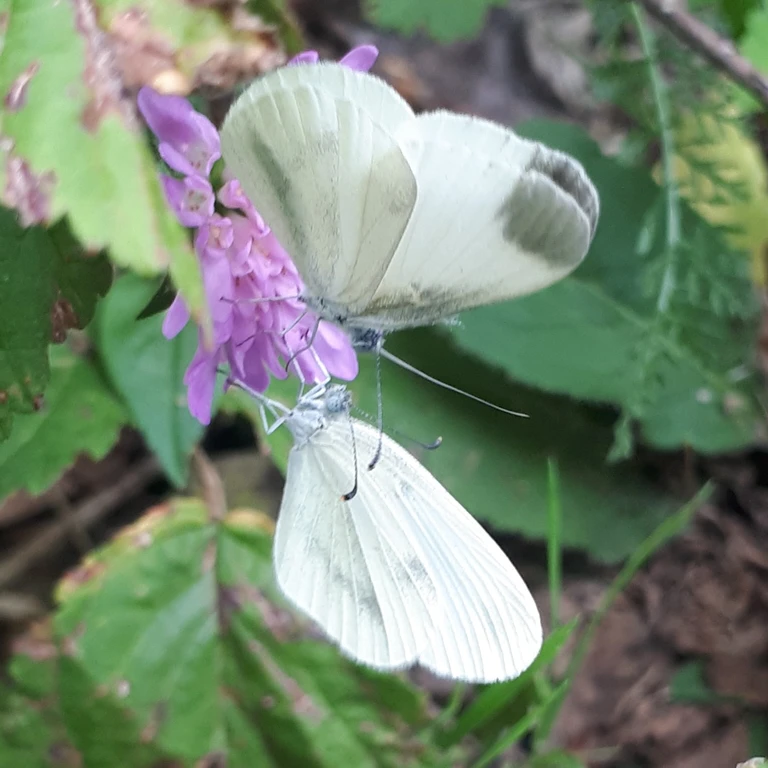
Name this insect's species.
Leptidea sinapis/juvernica
